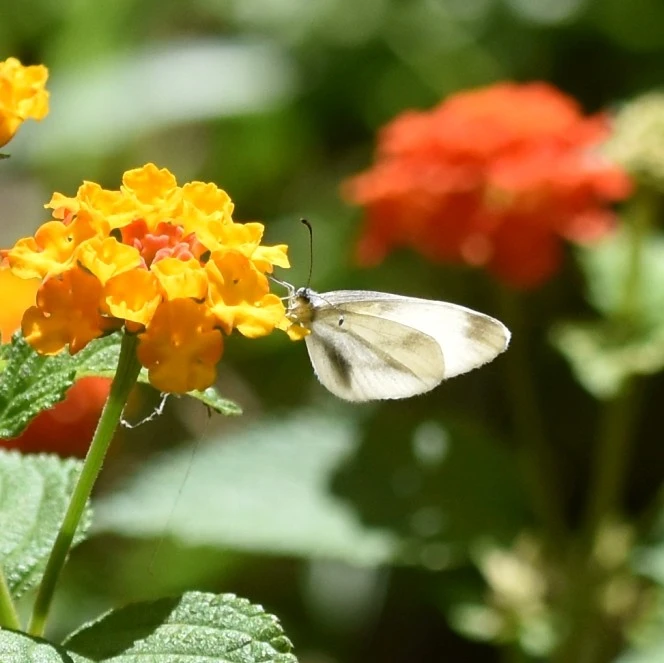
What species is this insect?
Leptidea sinapis/juvernica
